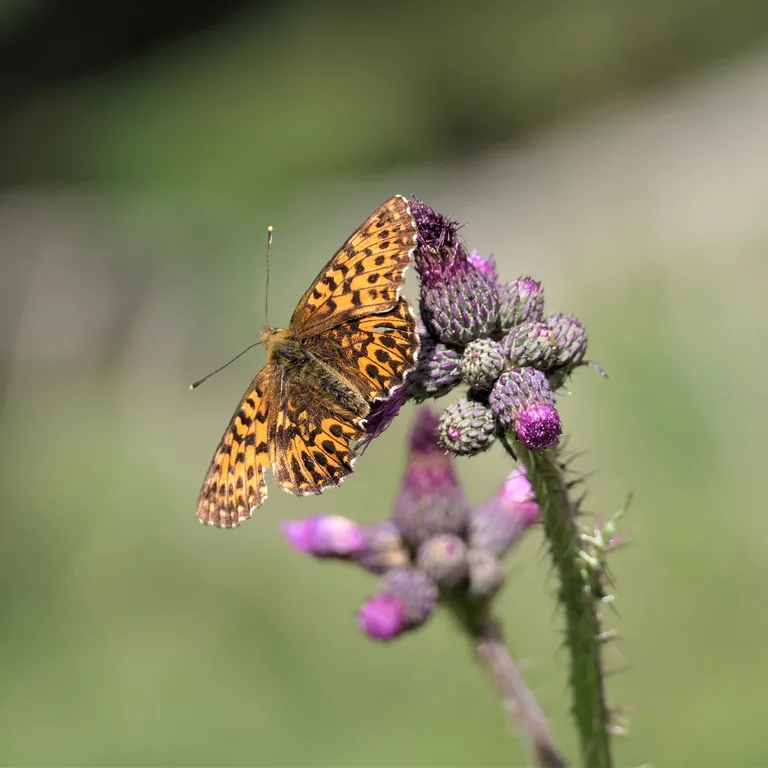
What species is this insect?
Boloria titania
